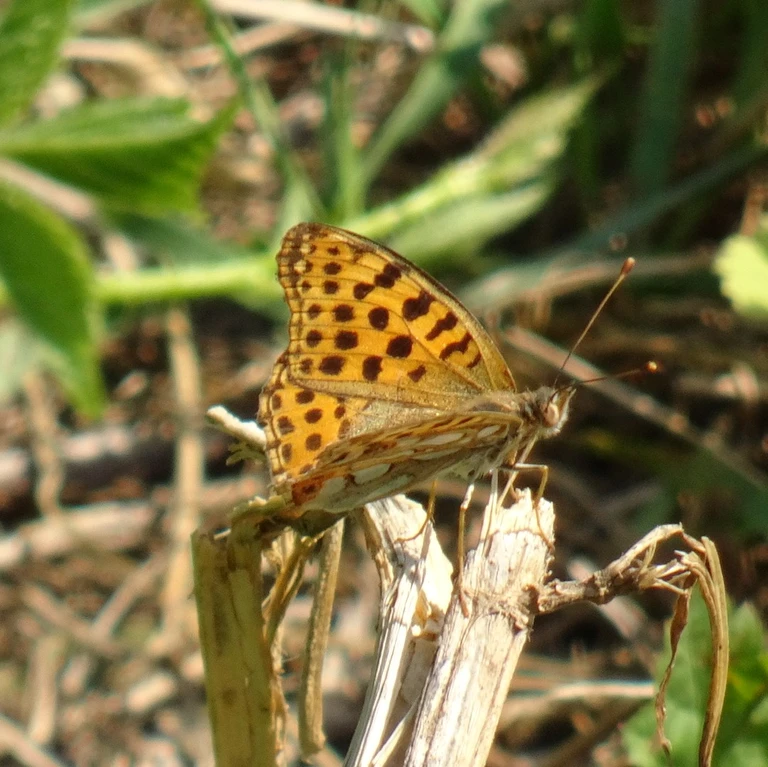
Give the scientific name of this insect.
Issoria lathonia
